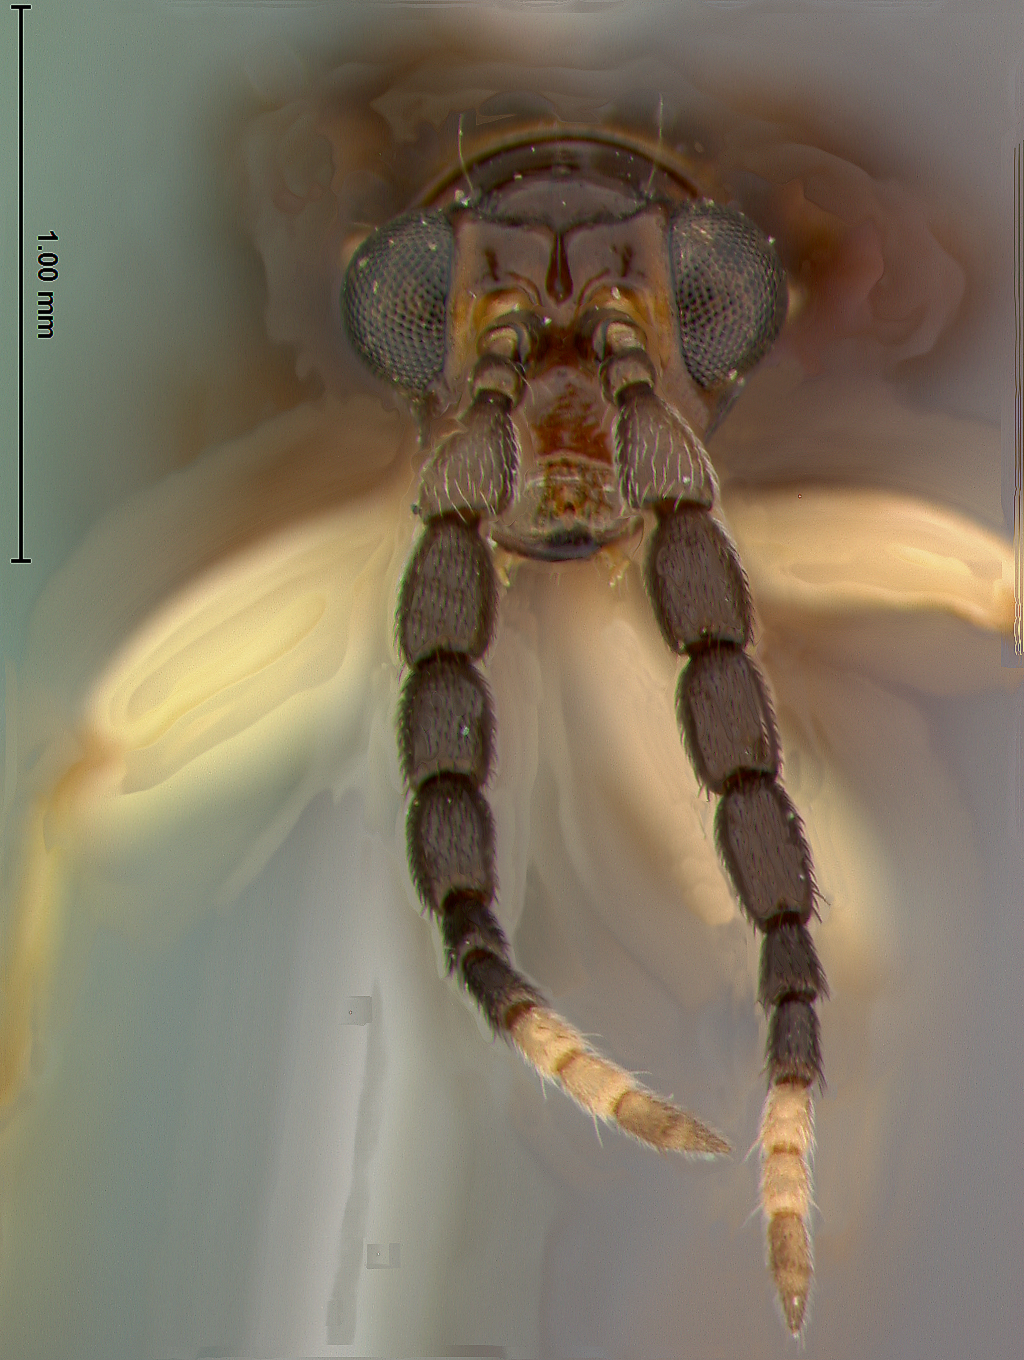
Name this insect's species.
Hylodromus clarki
